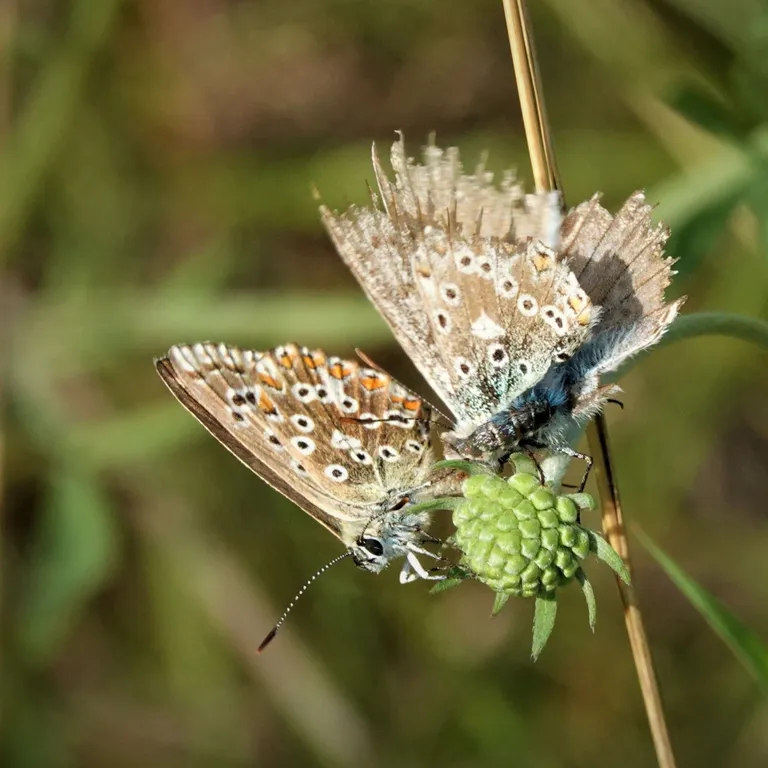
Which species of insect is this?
Lysandra coridon
